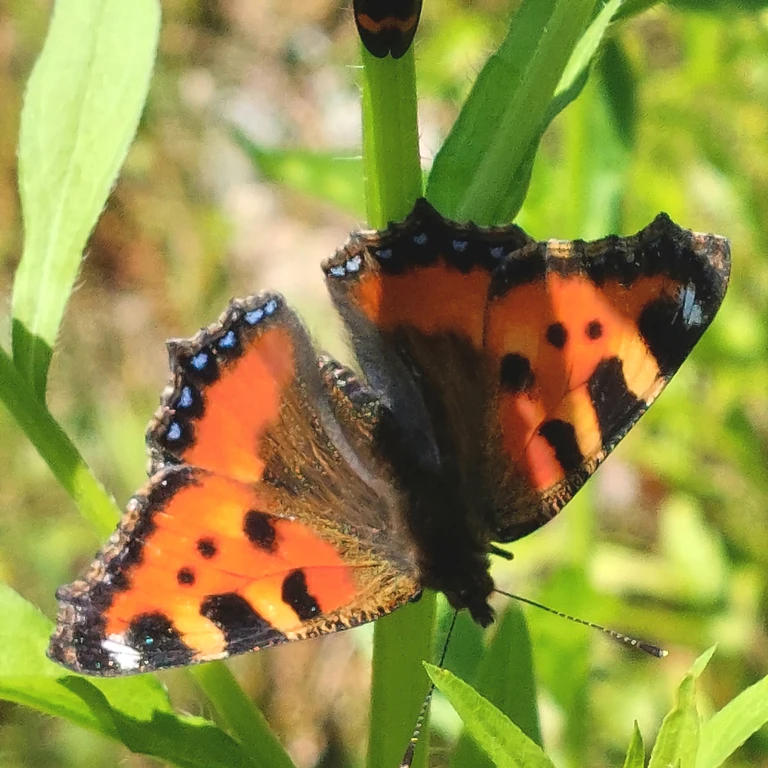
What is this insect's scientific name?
Aglais urticae
